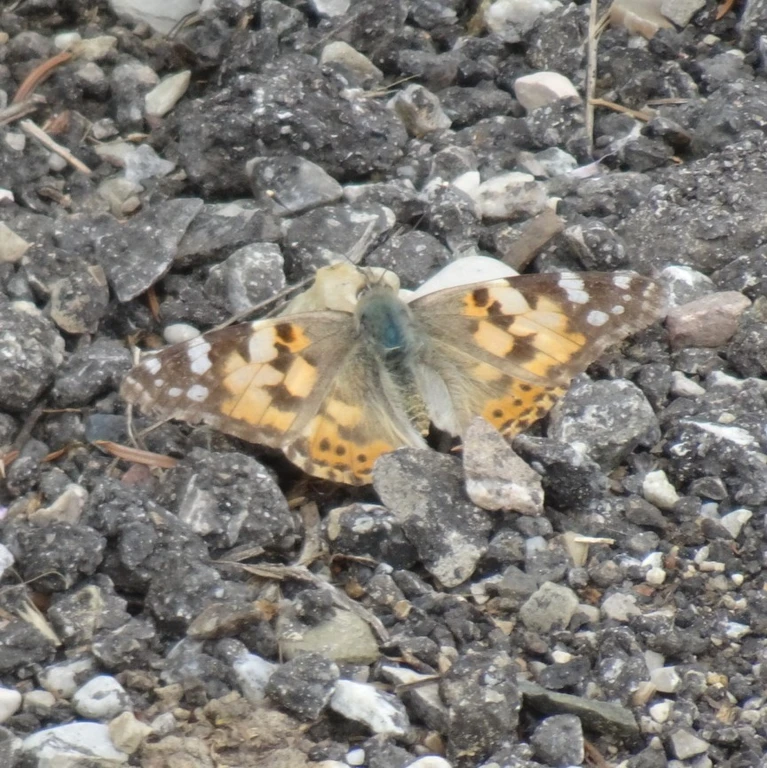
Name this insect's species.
Vanessa cardui
